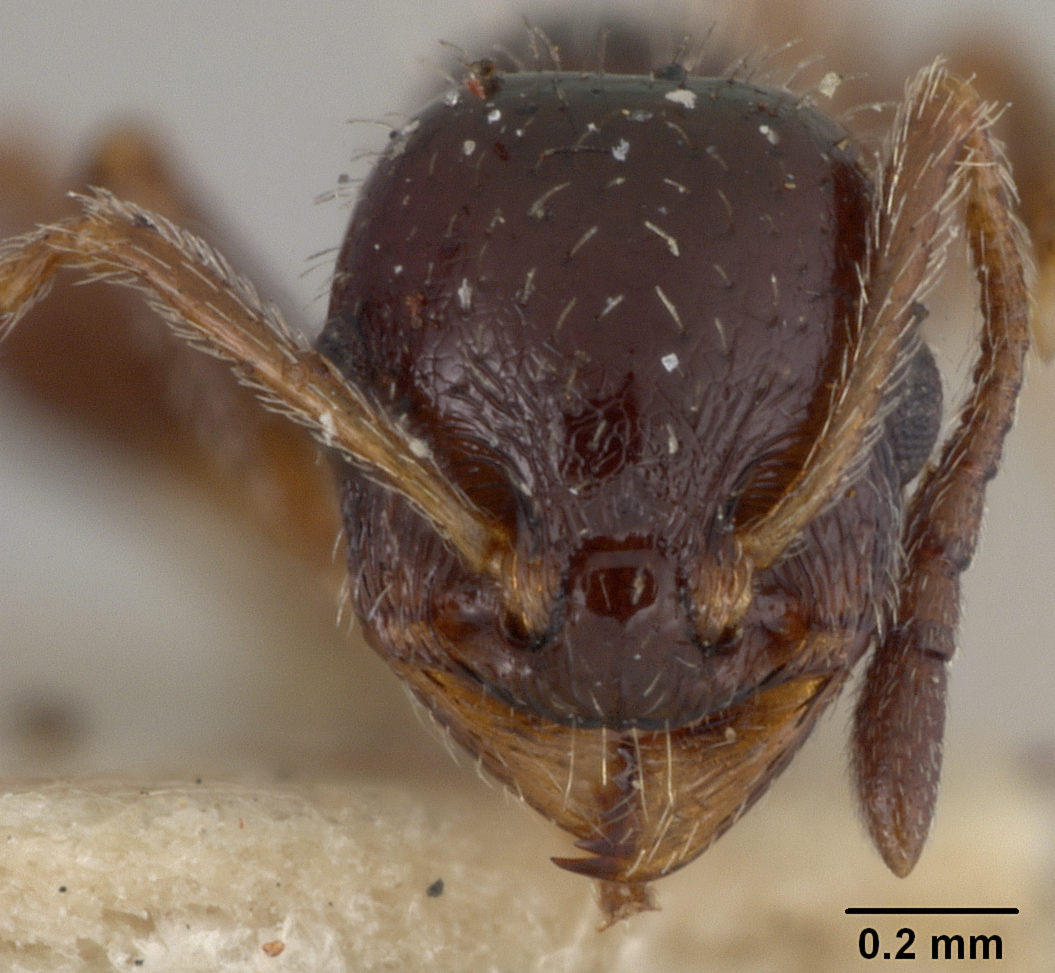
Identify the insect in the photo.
Leptothorax manni
